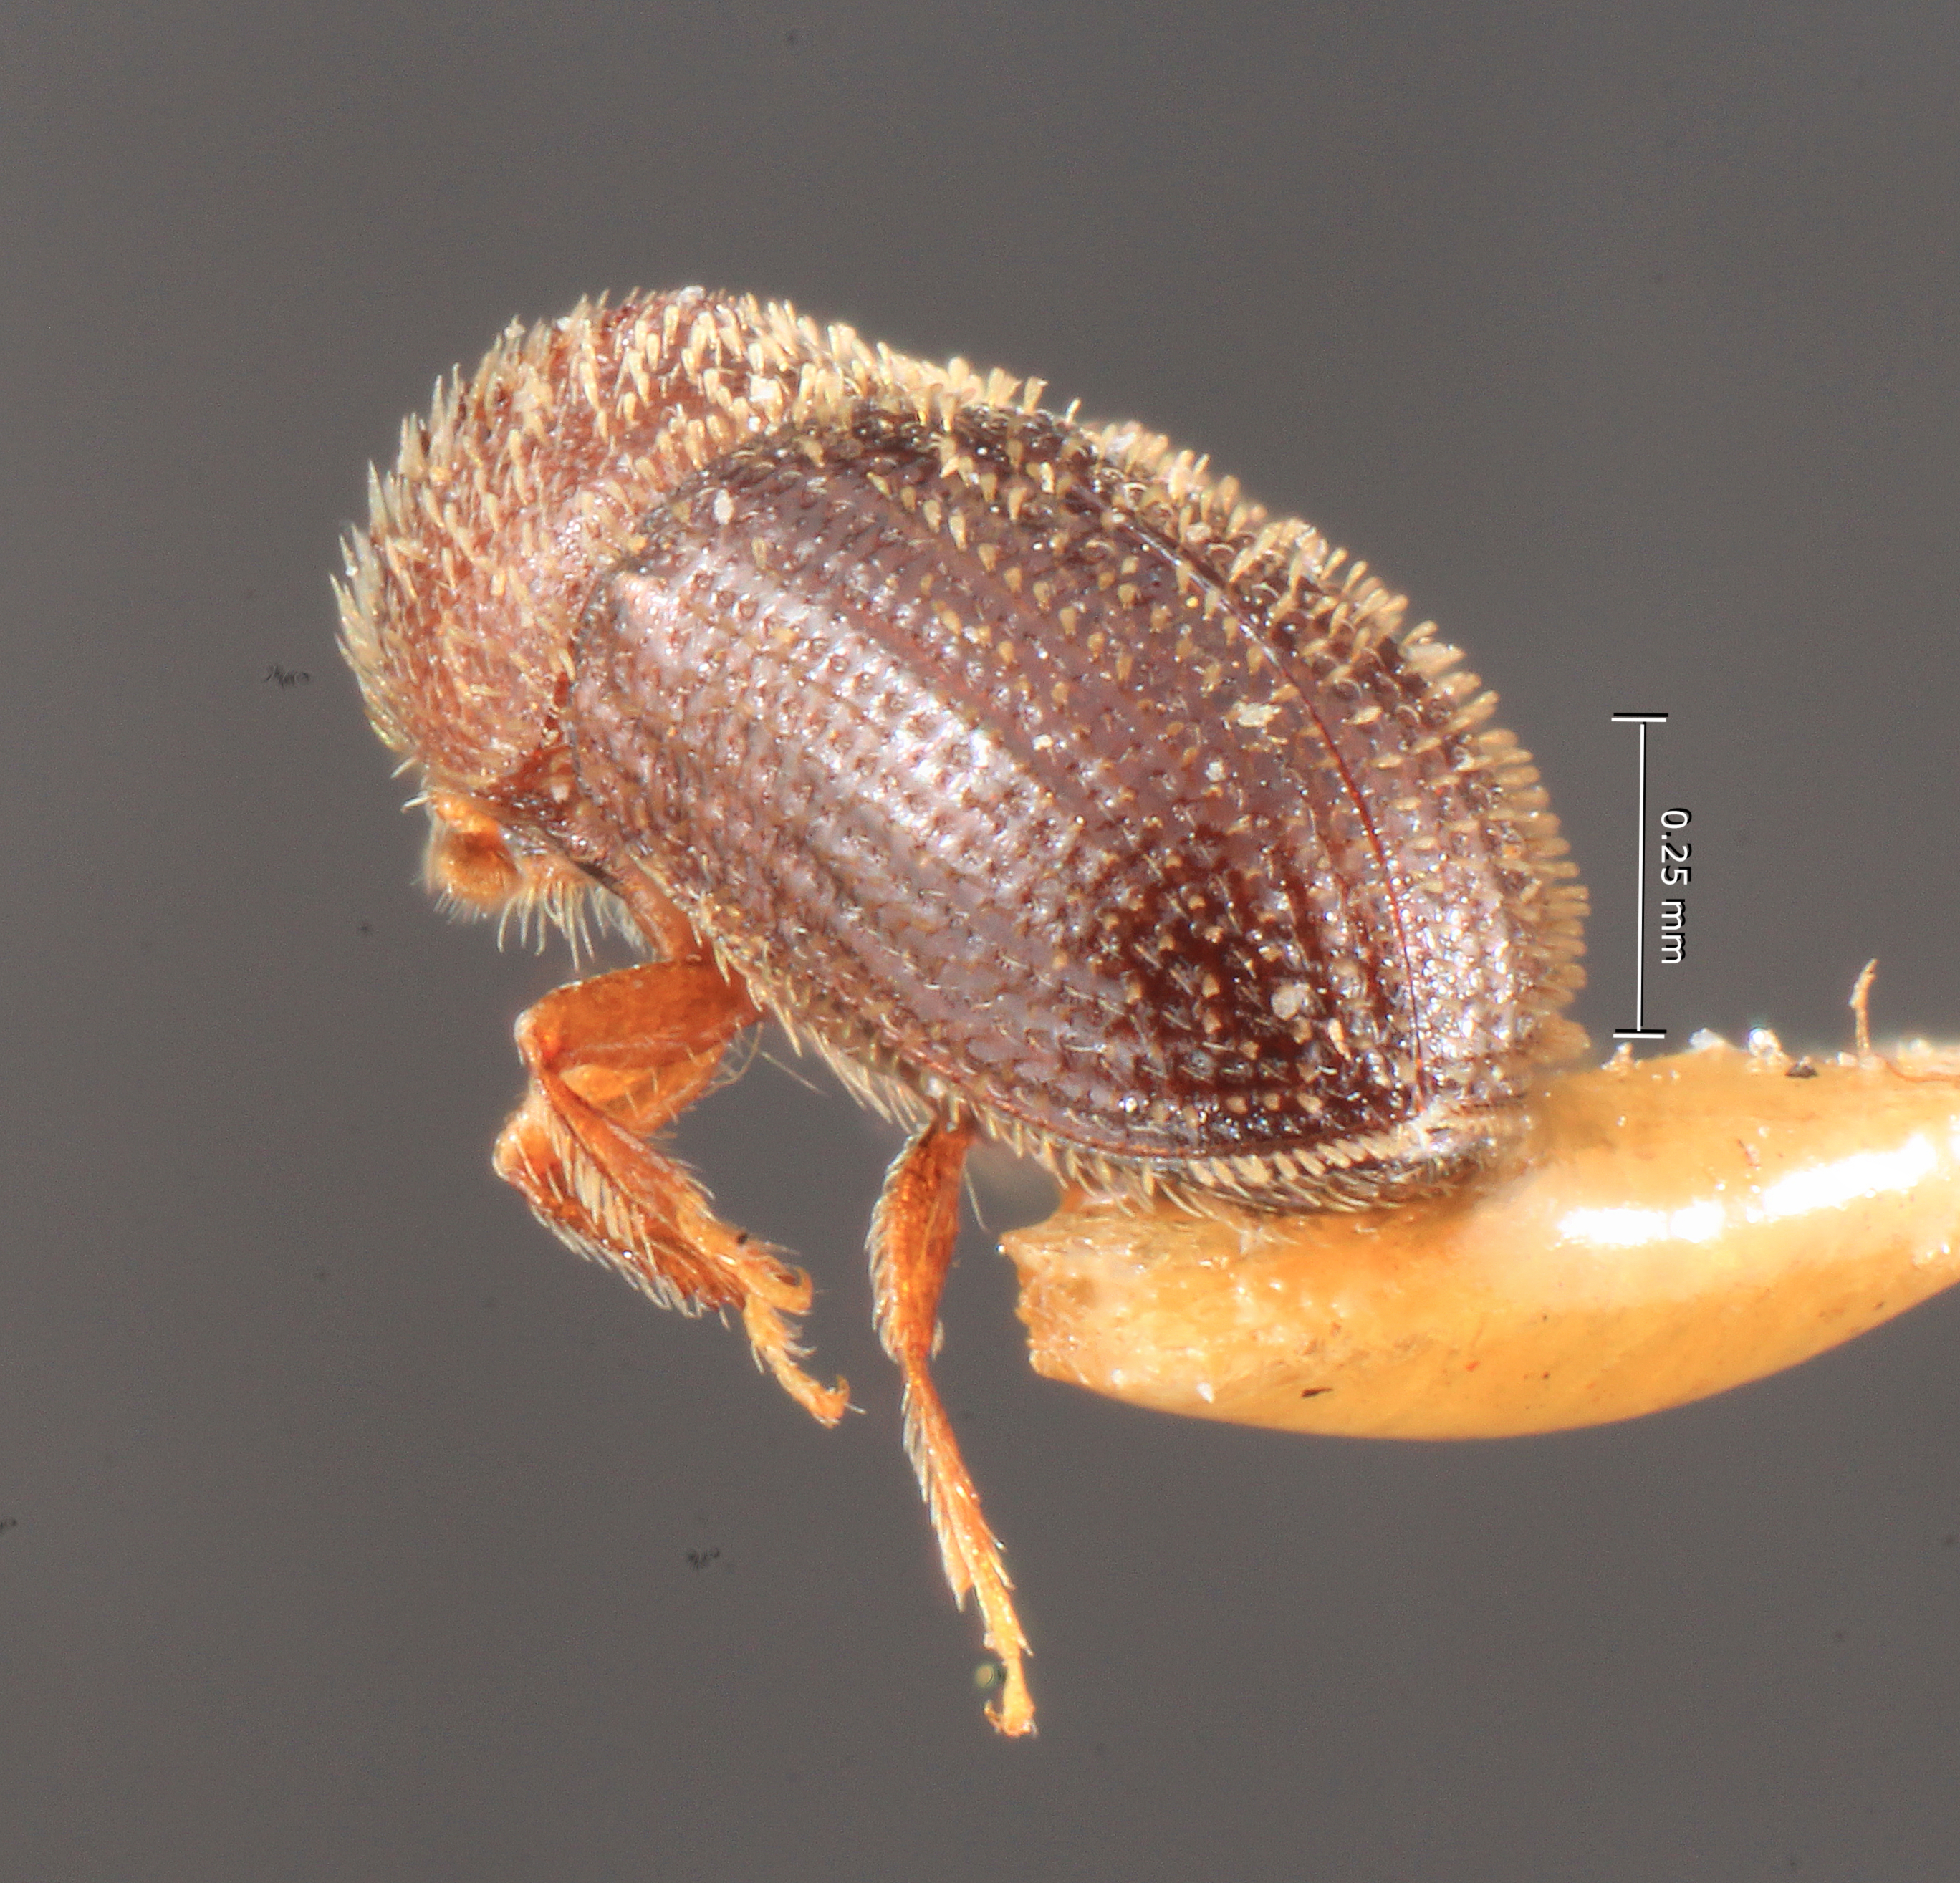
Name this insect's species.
Stephanoderes guatemalensis
